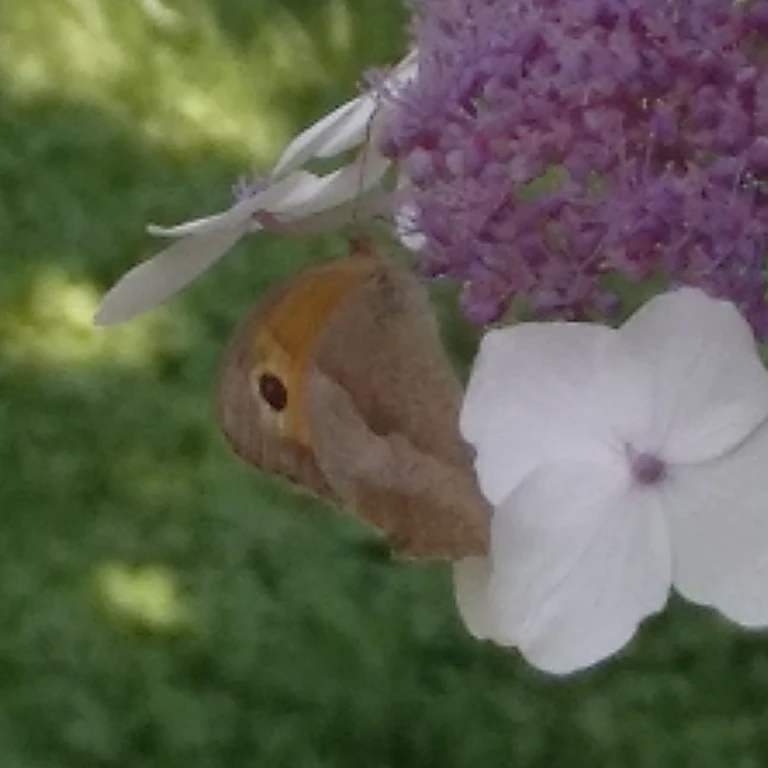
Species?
Maniola jurtina
